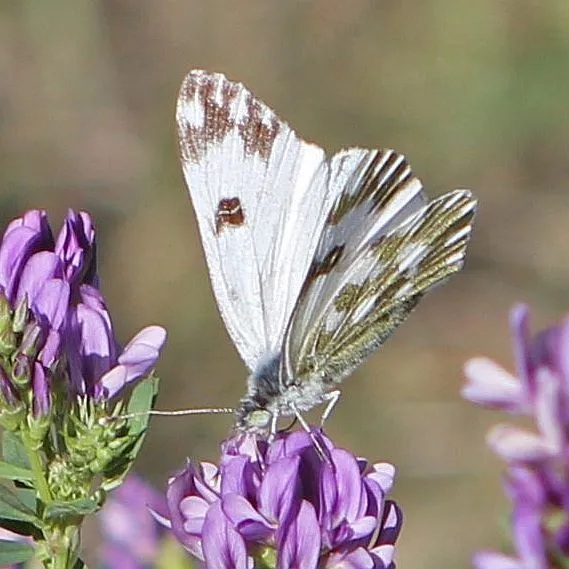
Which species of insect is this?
Pontia edusa
